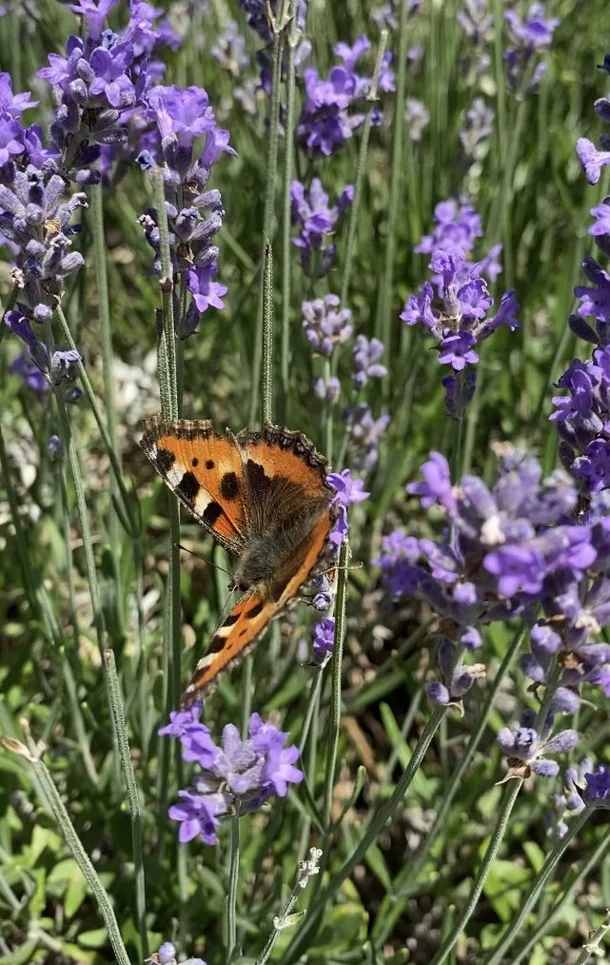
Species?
Aglais urticae
